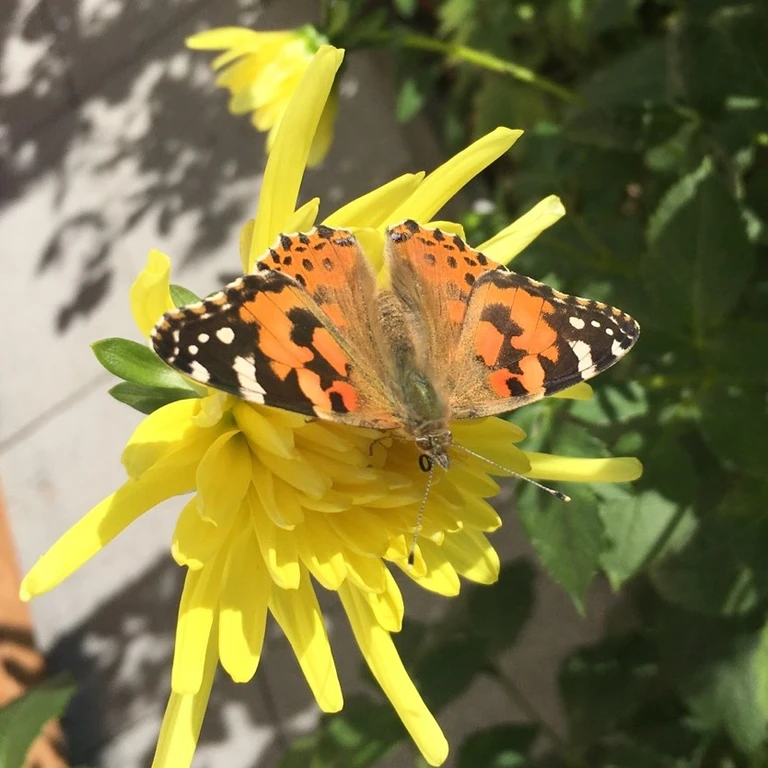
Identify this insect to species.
Vanessa cardui
